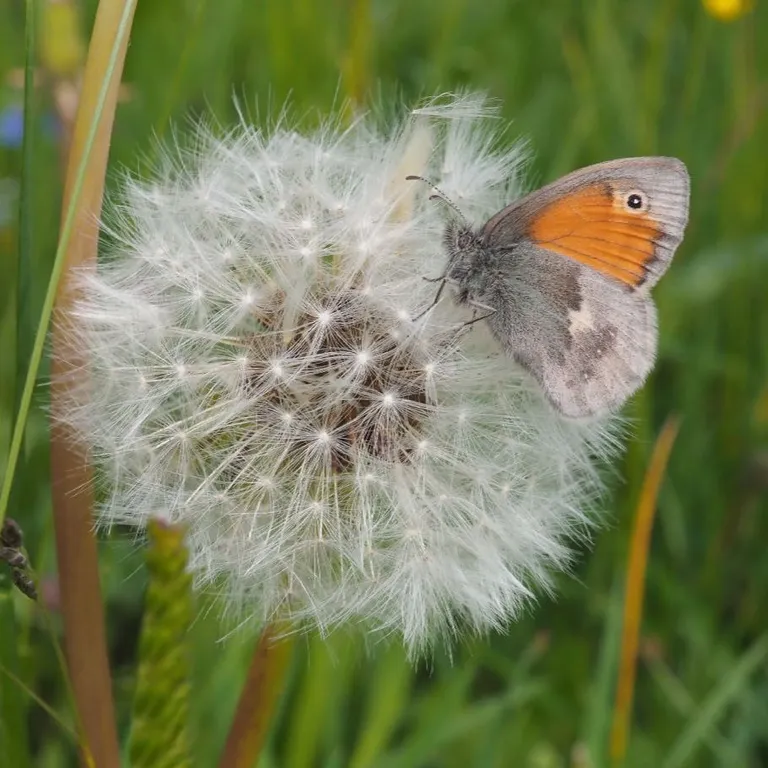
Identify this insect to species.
Coenonympha pamphilus
